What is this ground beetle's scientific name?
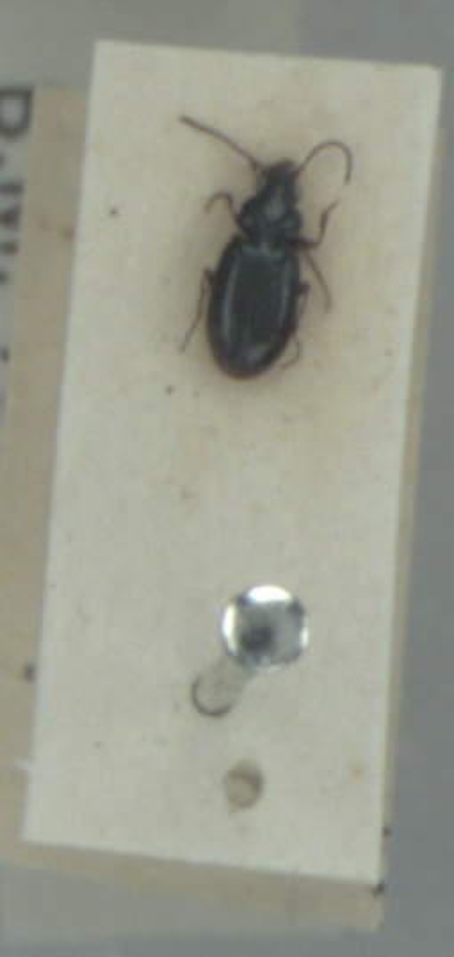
Bembidion guttula
